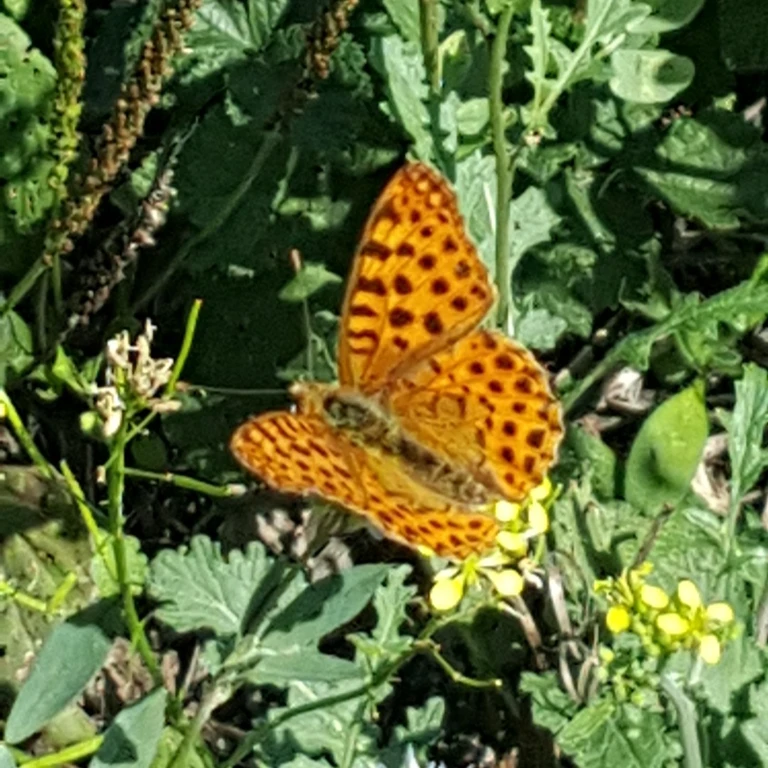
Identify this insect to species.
Issoria lathonia
